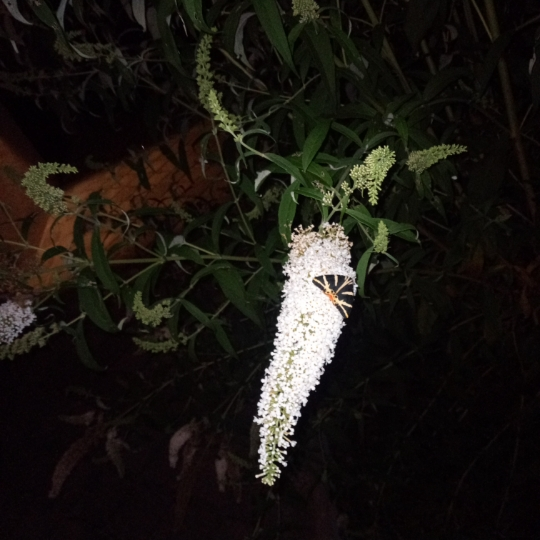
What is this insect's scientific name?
Euplagia quadripunctaria
